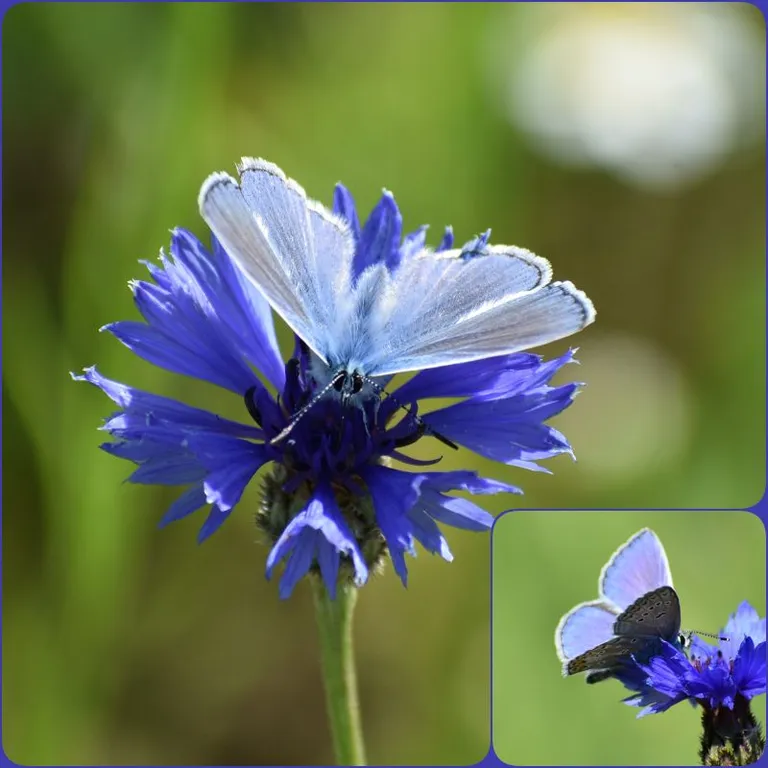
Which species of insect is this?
Polyommatus icarus
